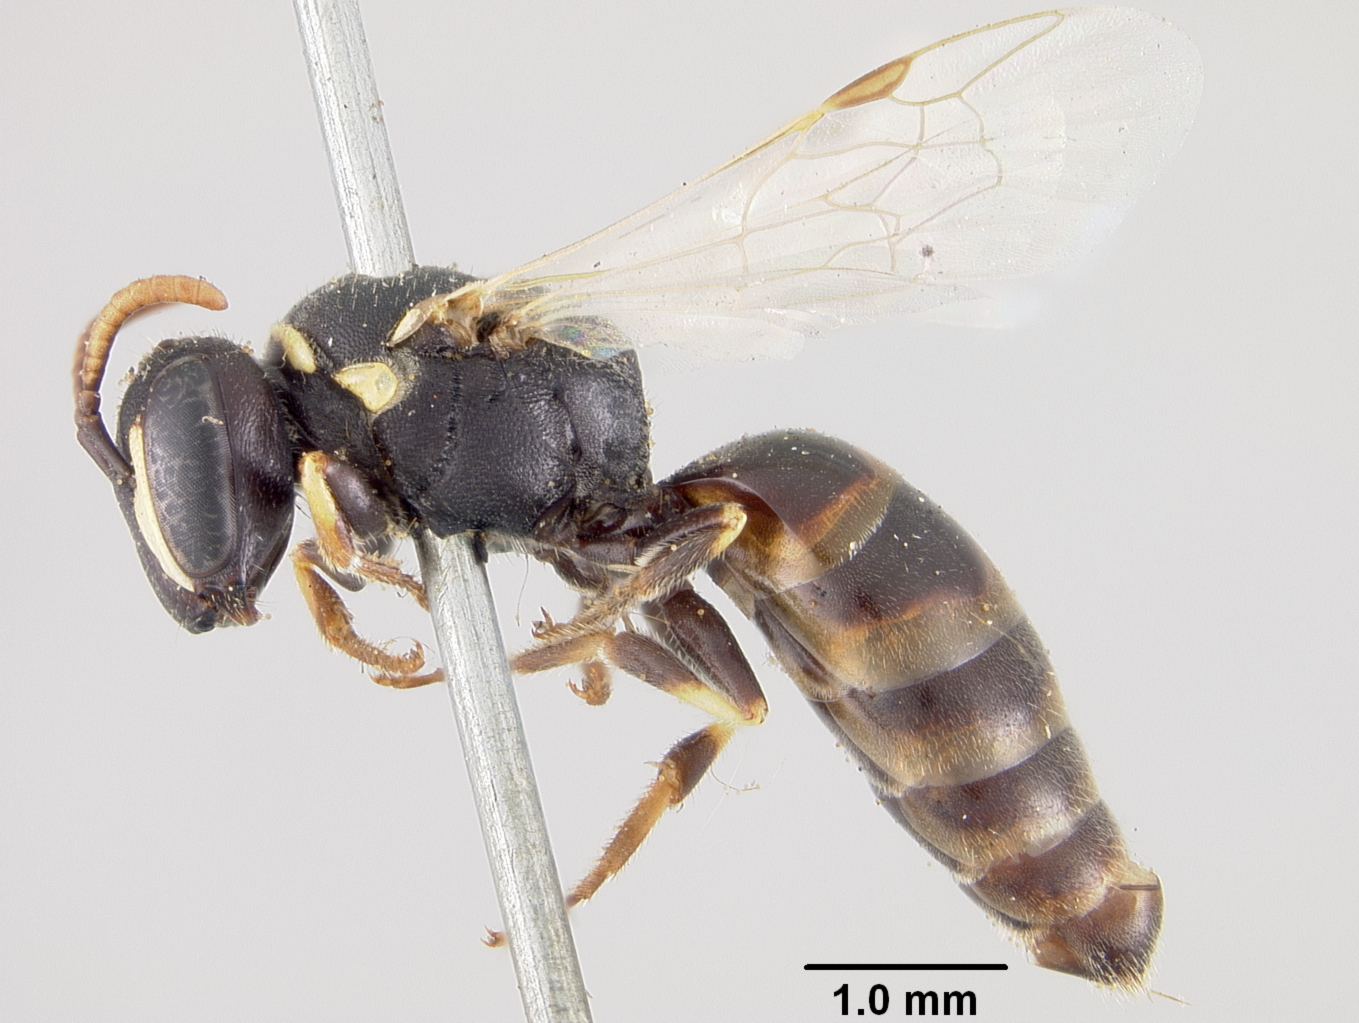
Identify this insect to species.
Prosopis asinina
